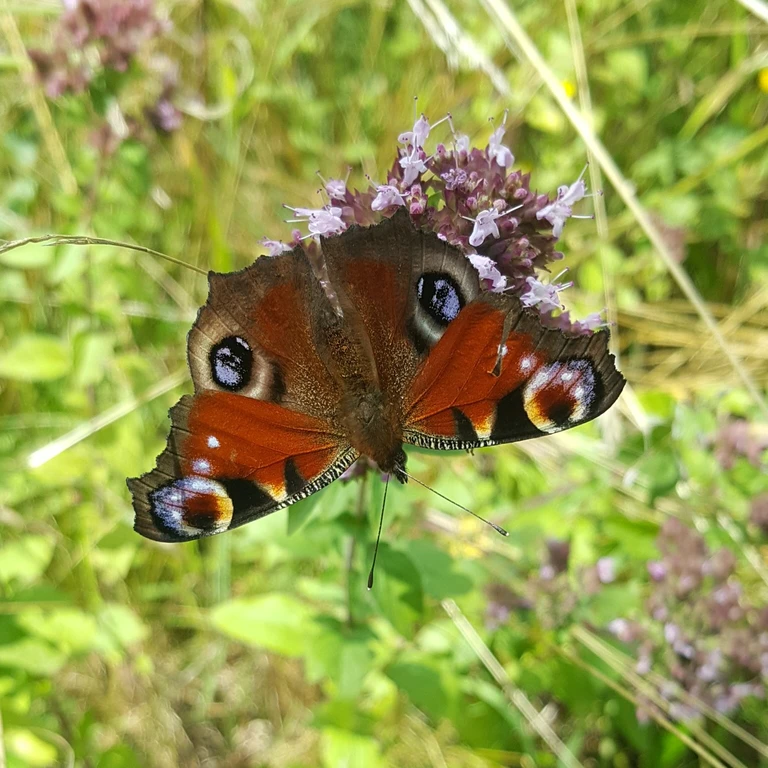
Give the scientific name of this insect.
Aglais io
